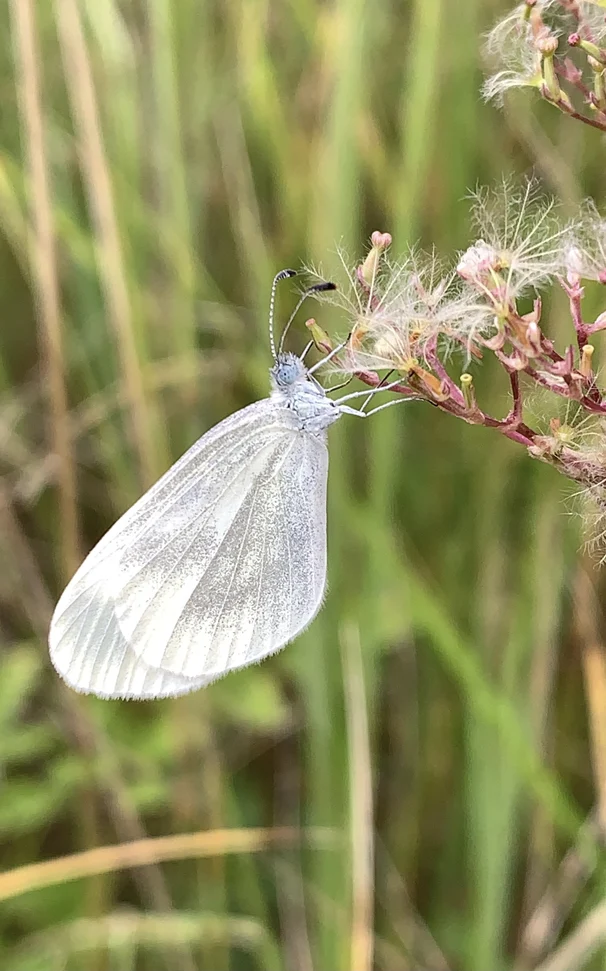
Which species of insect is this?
Leptidea sinapis/juvernica
